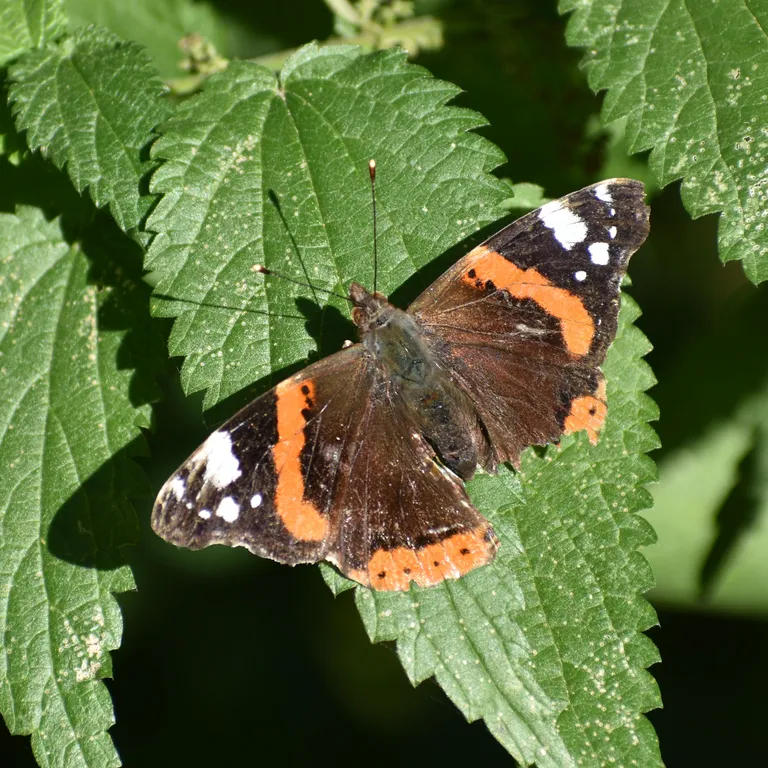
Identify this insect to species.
Vanessa atalanta
